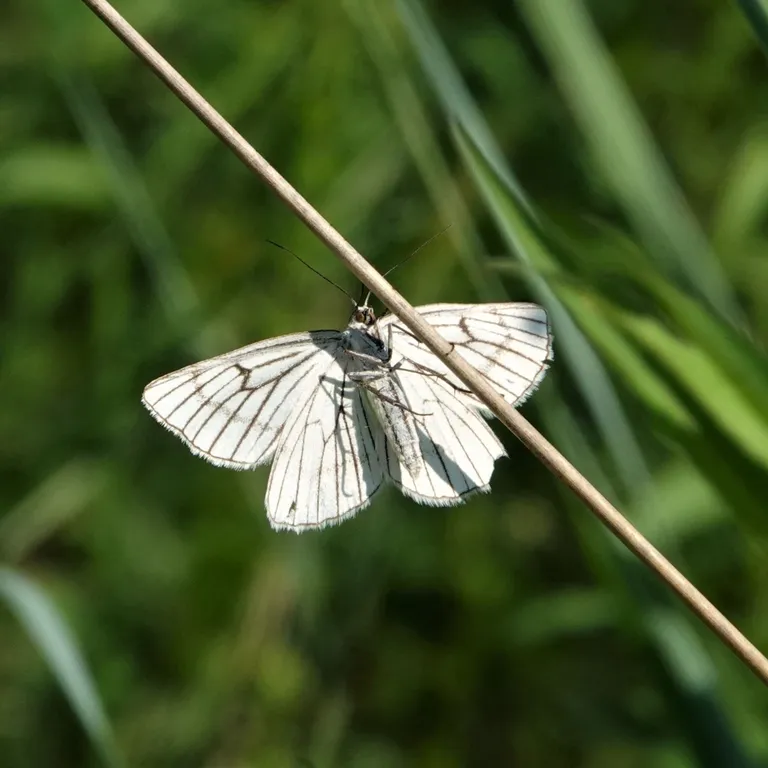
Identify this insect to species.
Siona lineata
